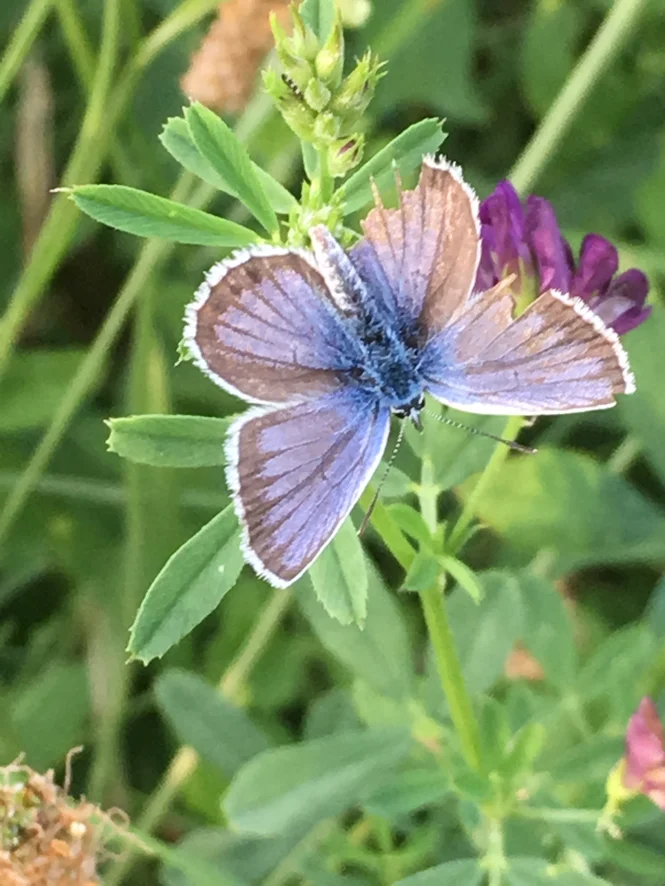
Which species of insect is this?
Plebejus argus
